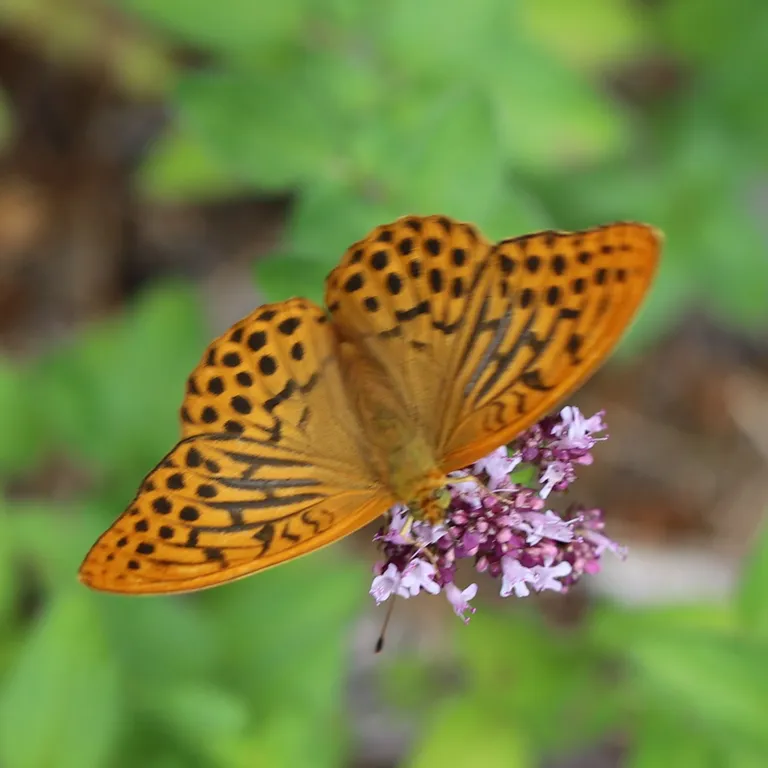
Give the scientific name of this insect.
Argynnis paphia
